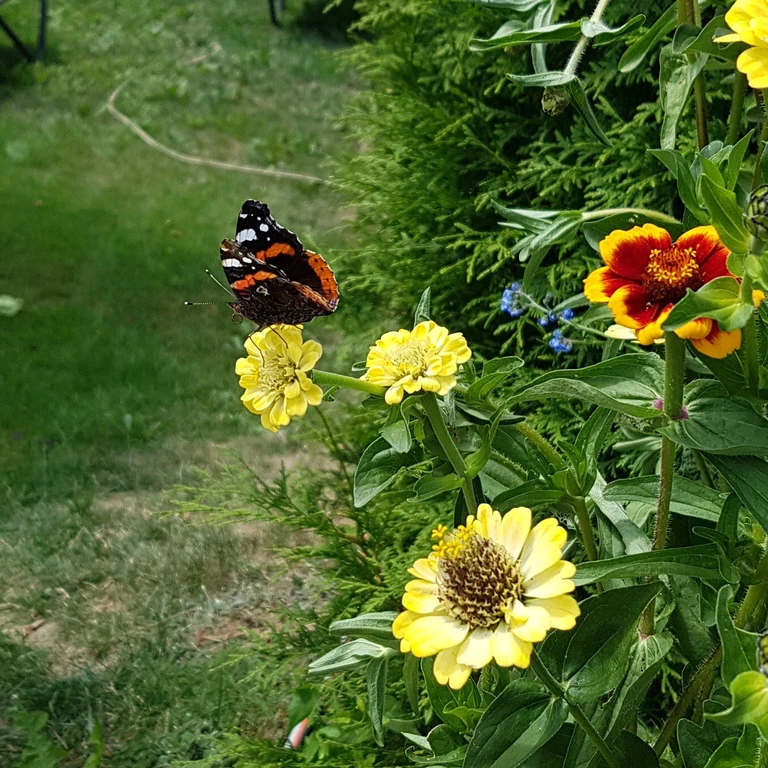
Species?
Vanessa atalanta
